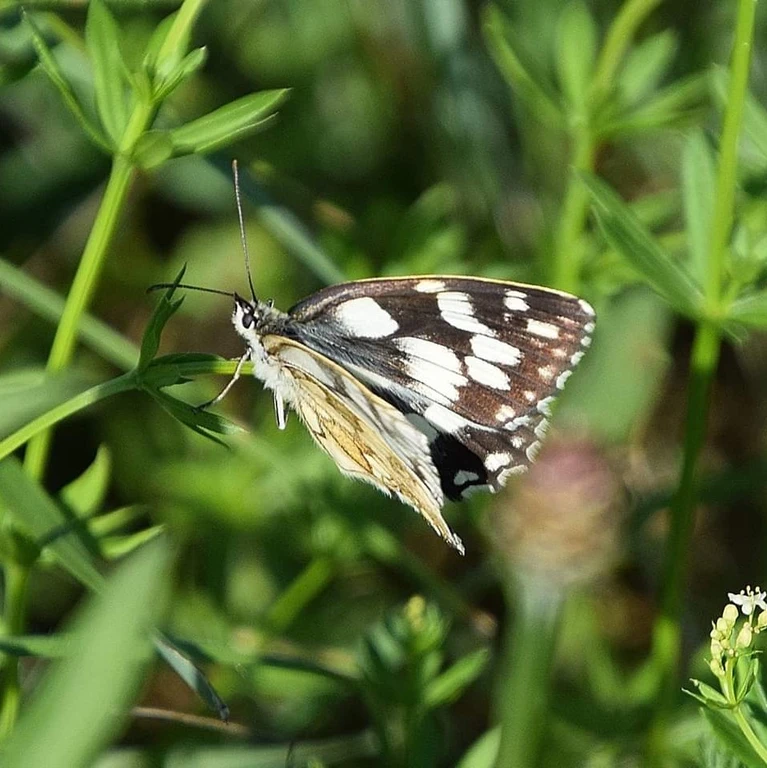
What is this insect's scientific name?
Melanargia galathea
